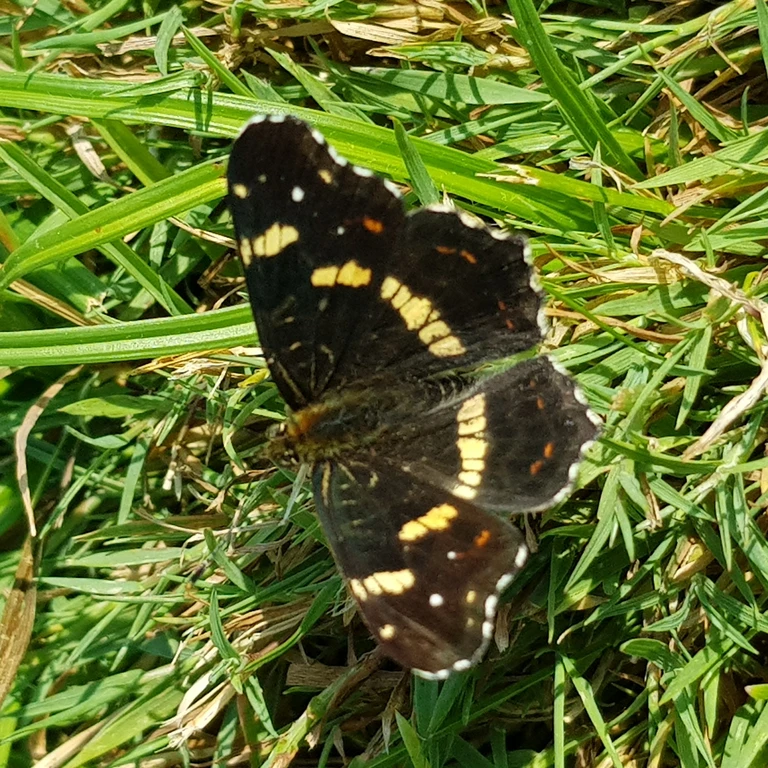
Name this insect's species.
Araschnia levana
